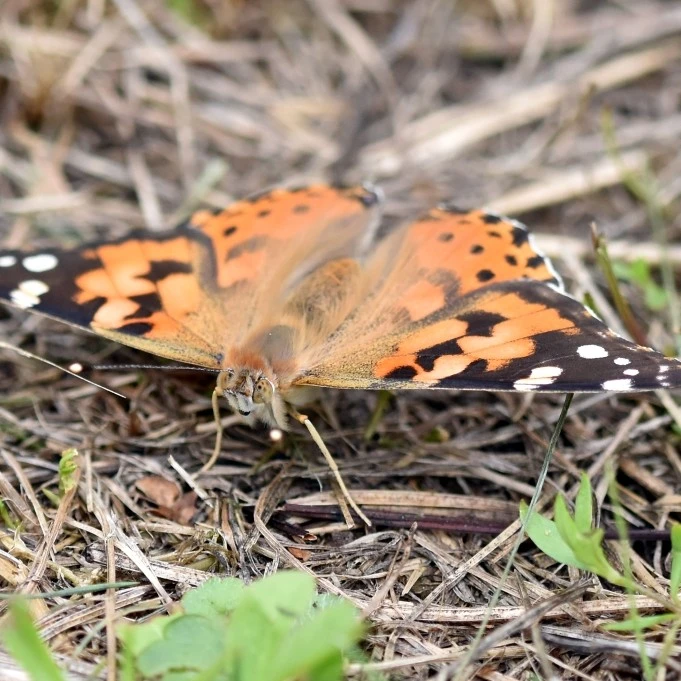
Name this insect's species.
Vanessa cardui
